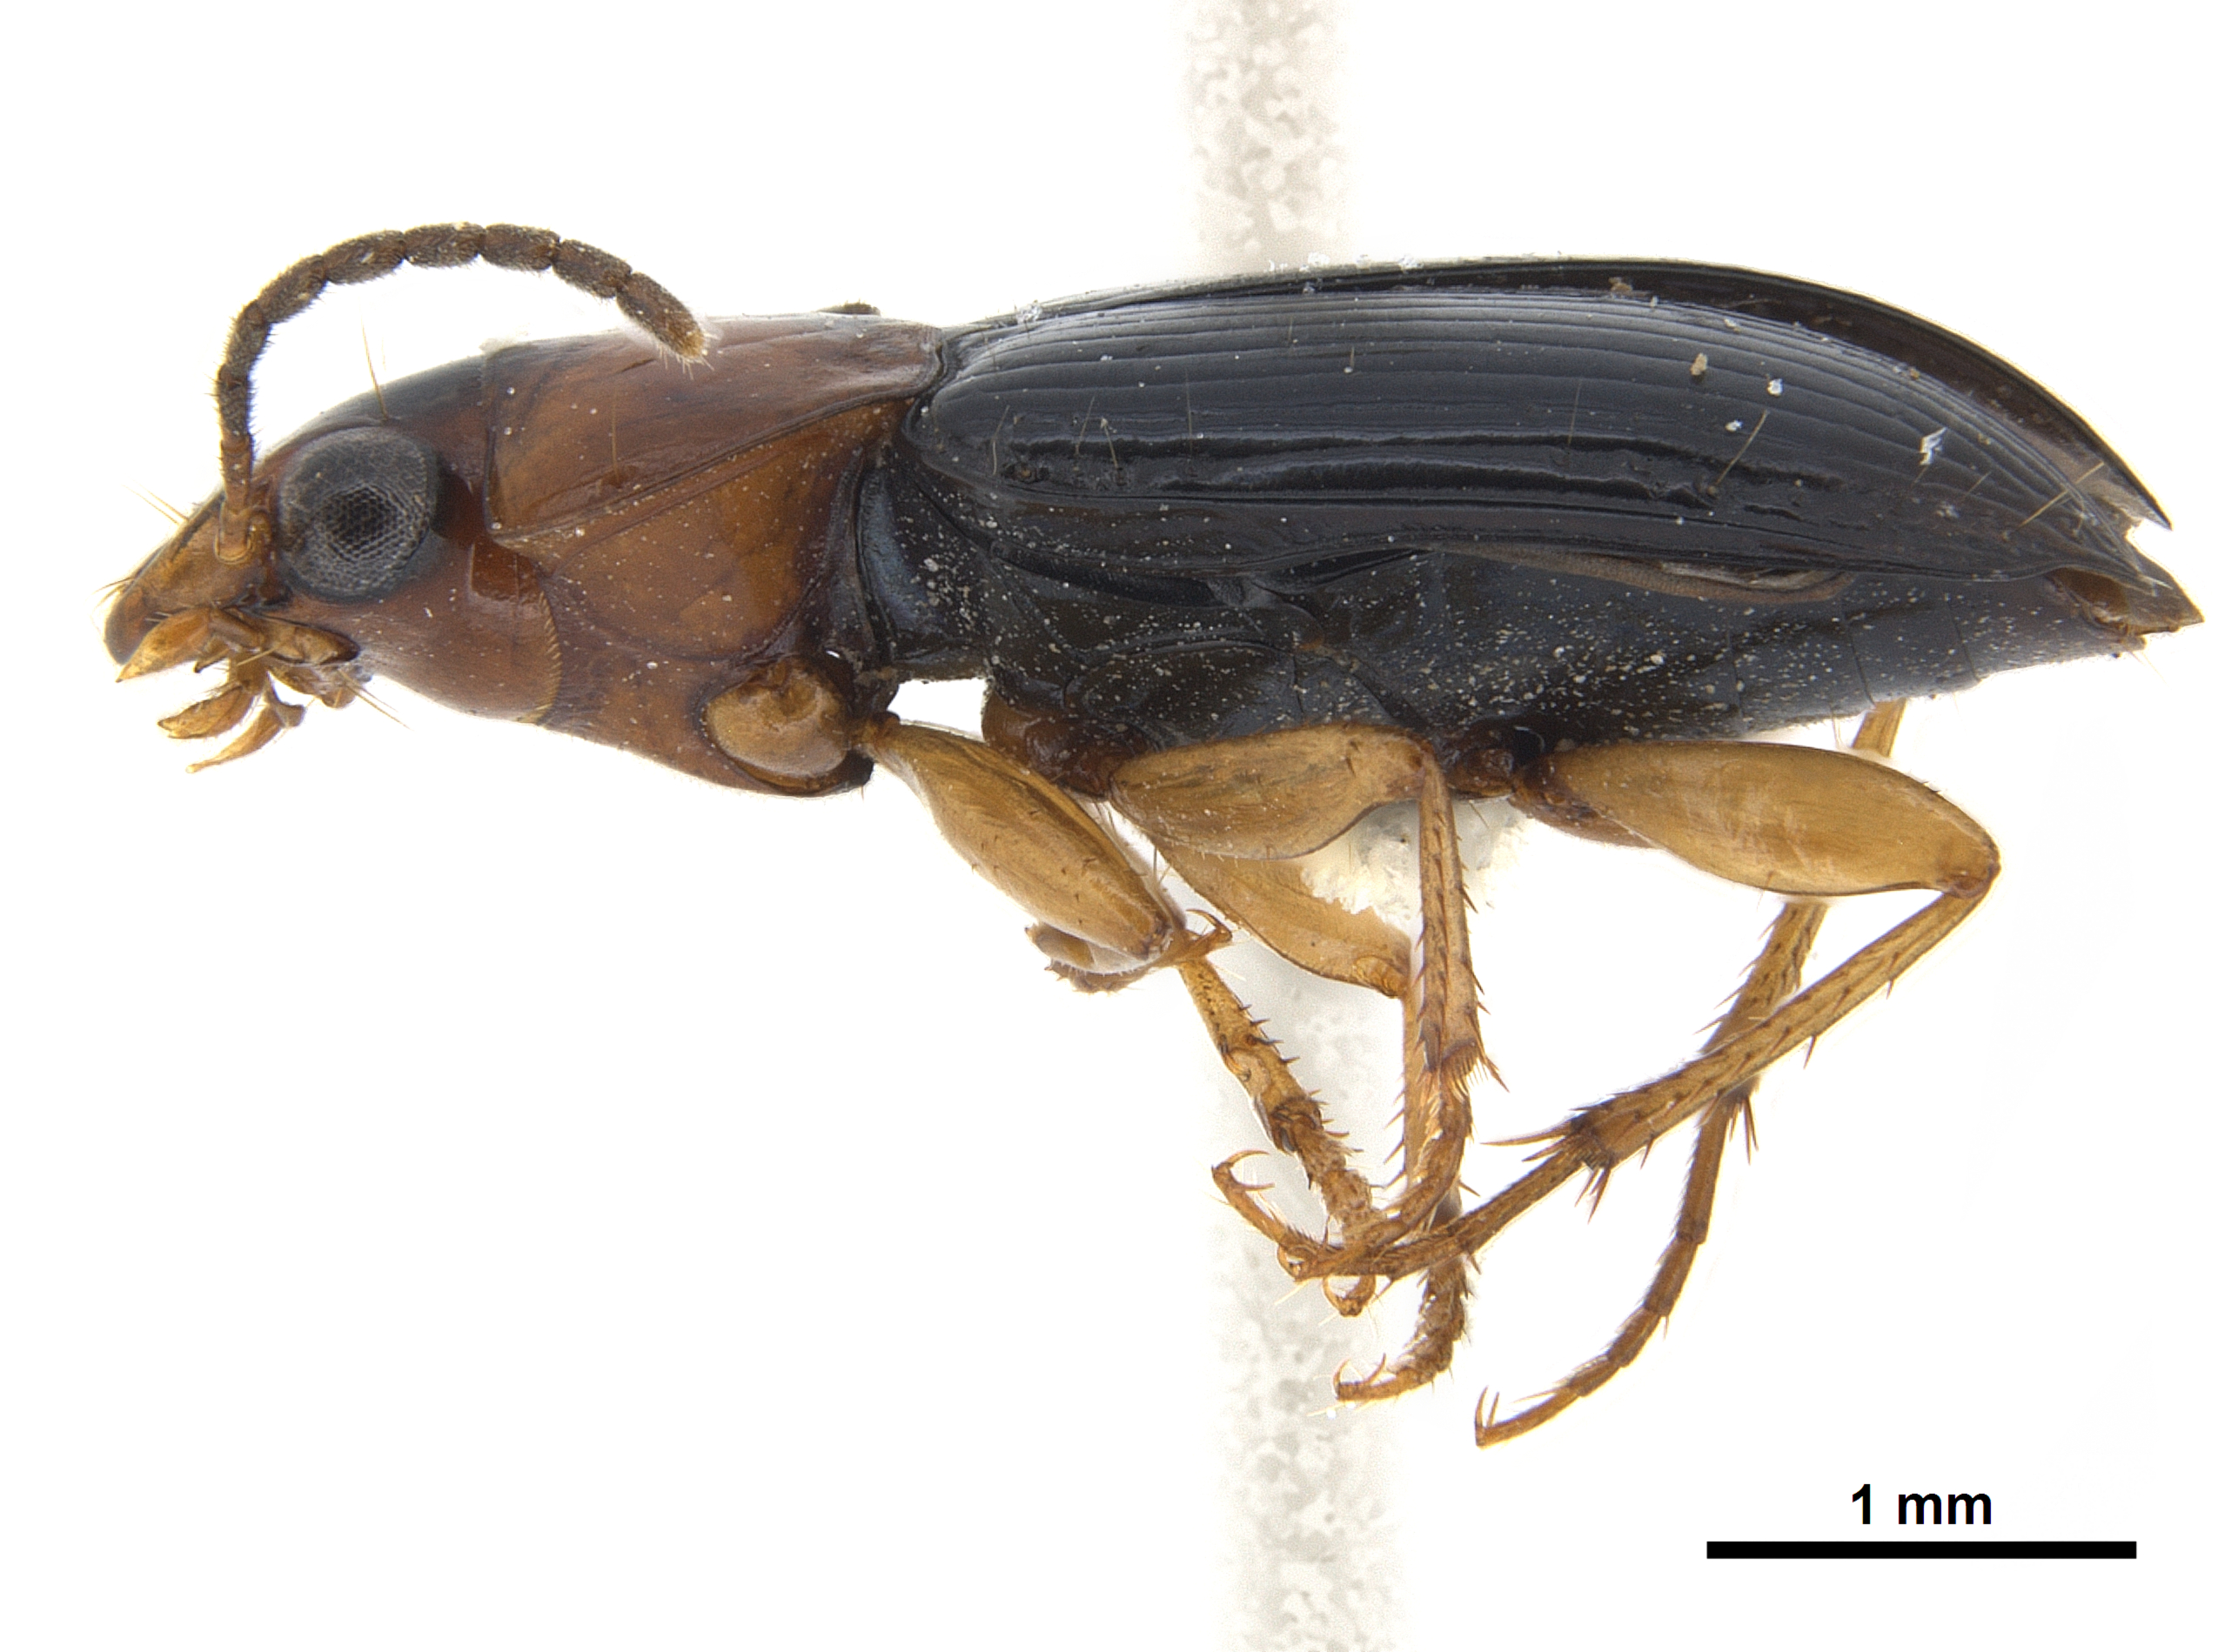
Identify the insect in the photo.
Selenophorus ruficollis
